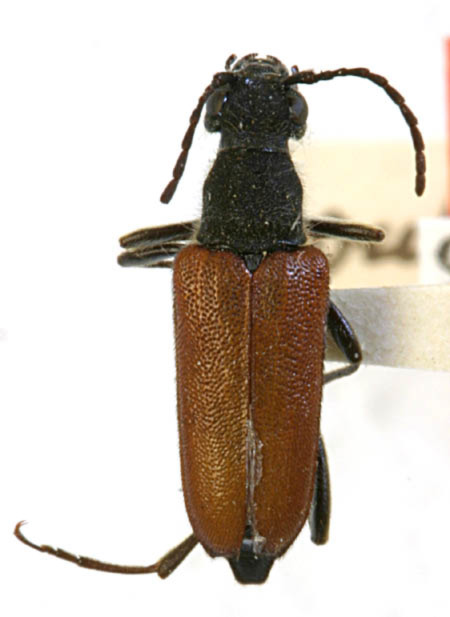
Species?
Brachyleptura boulderensis (also Anastrangalia sanguinea)
